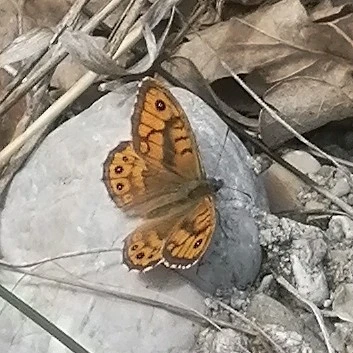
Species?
Lasiommata megera (also Pararge megera)
